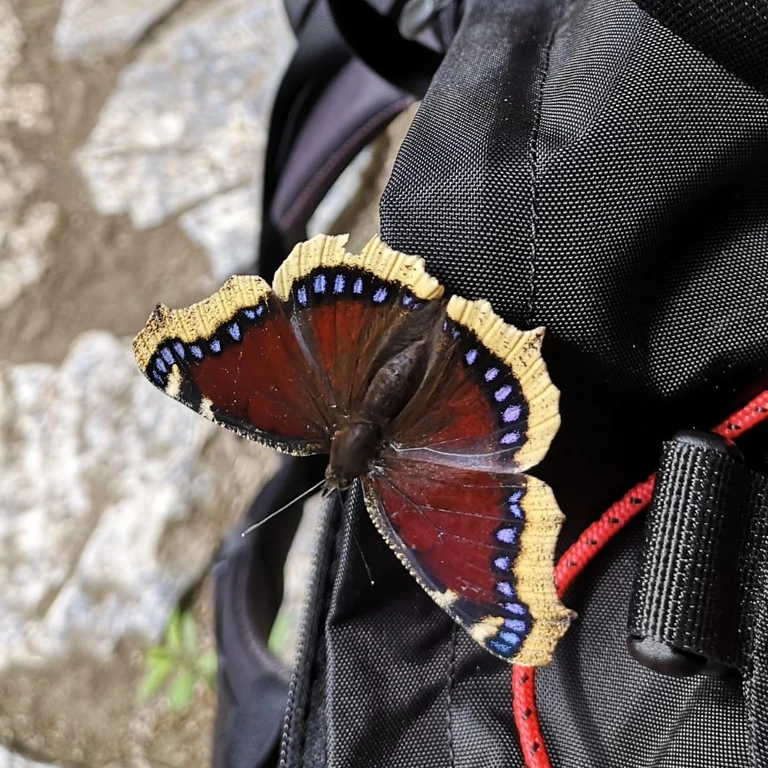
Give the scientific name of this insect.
Nymphalis antiopa
